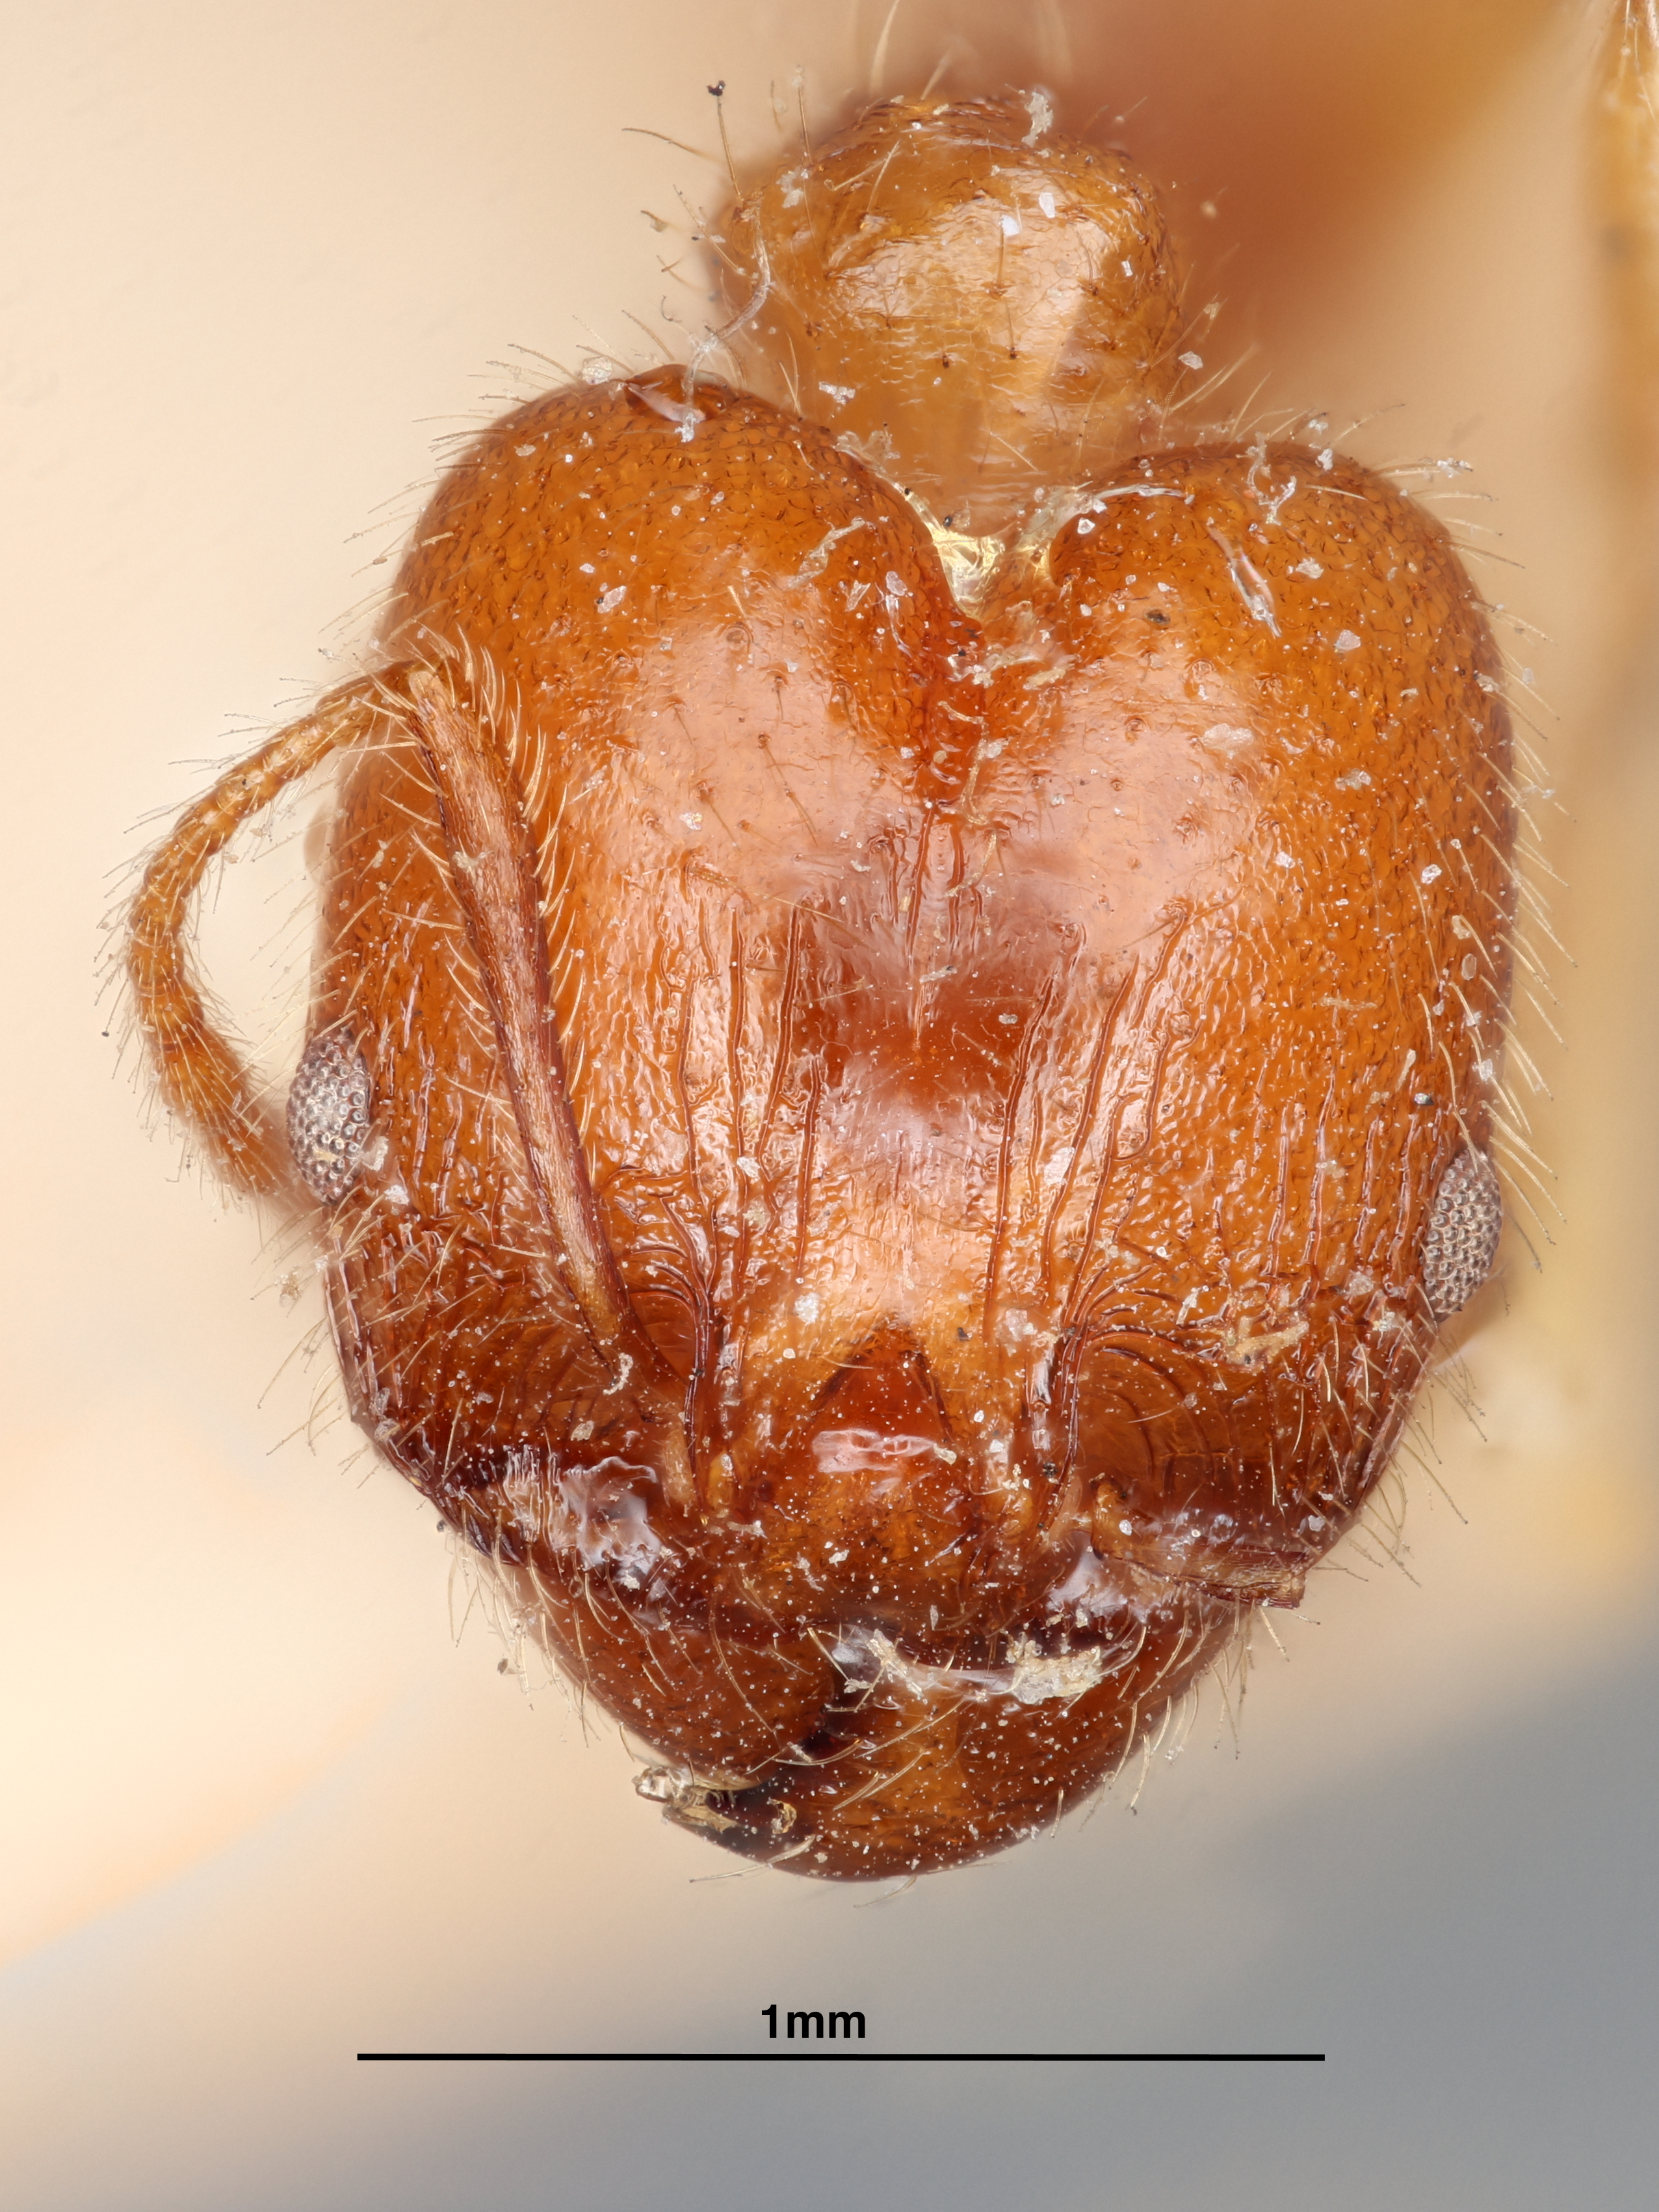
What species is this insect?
Pheidole dentata
